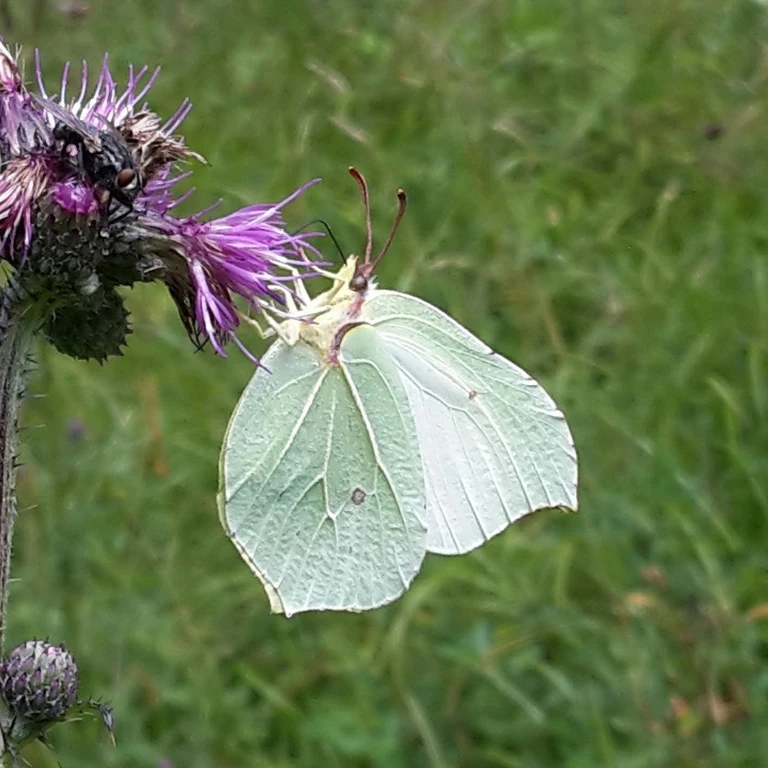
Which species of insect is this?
Gonepteryx rhamni
